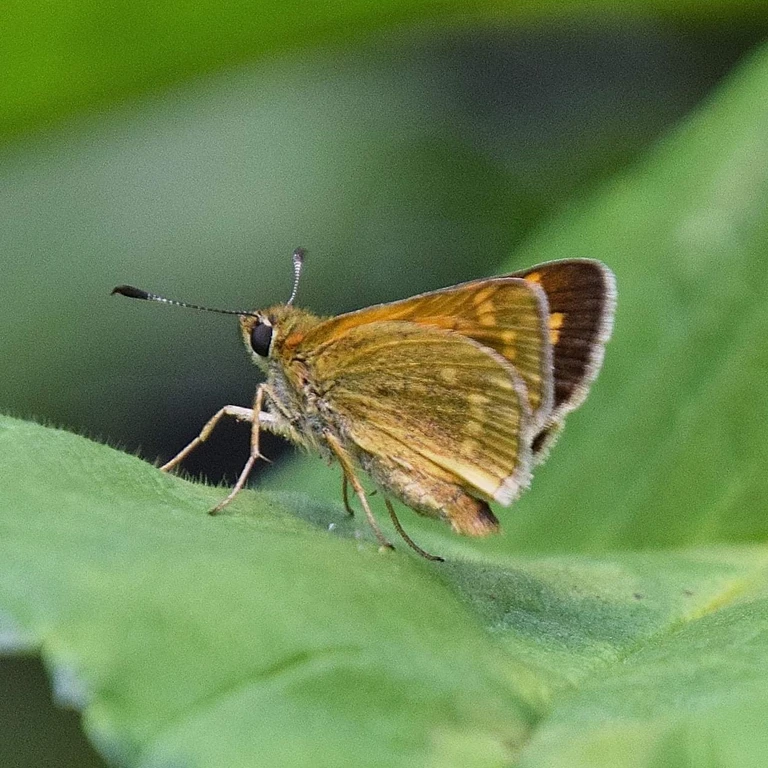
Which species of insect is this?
Ochlodes sylvanus (also Ochlodes venata)
